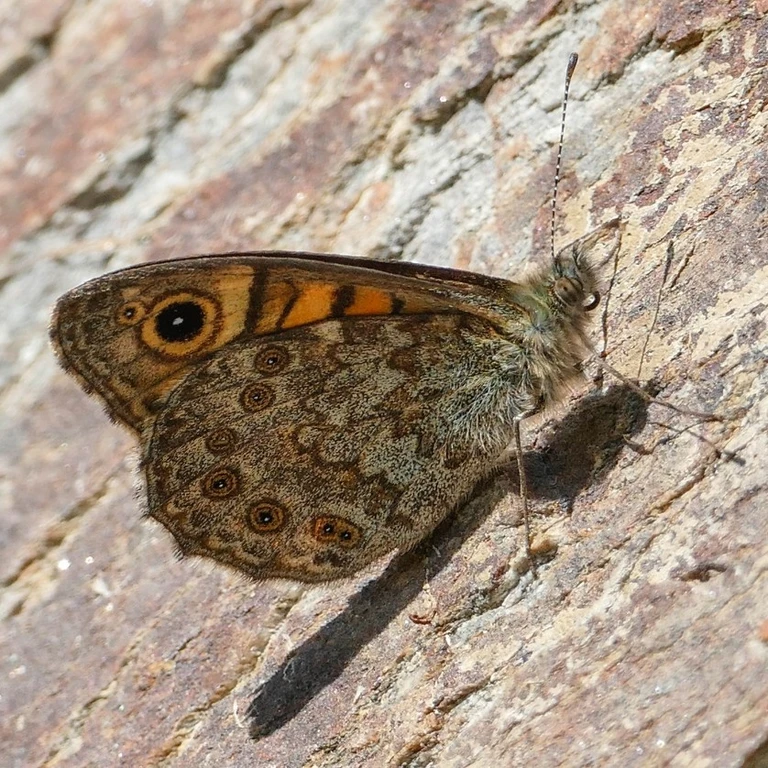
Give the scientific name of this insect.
Lasiommata megera (also Pararge megera)
